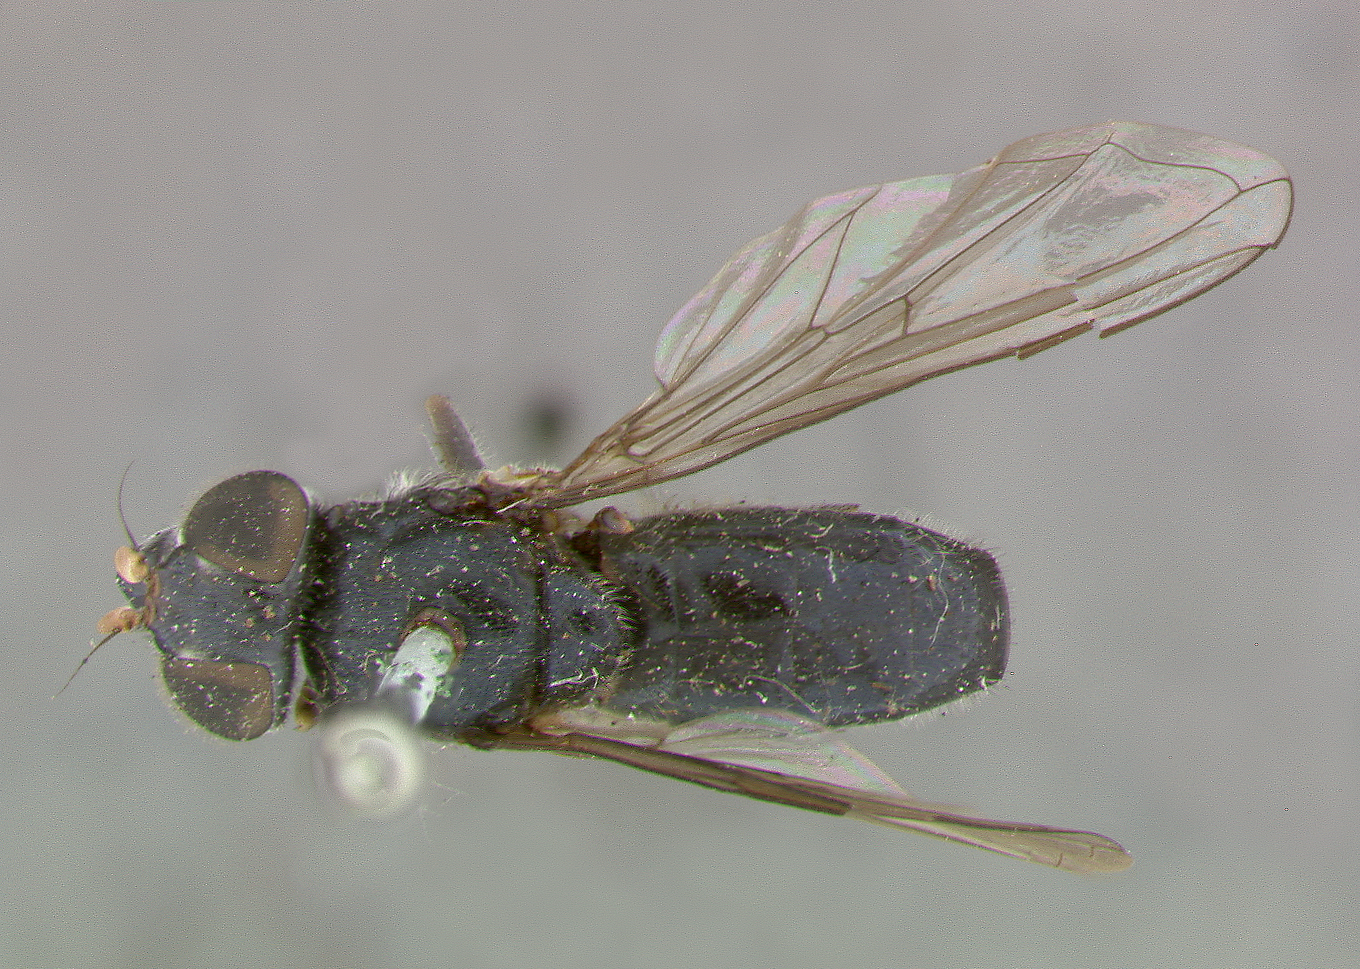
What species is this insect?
Chilosia sonoriana
